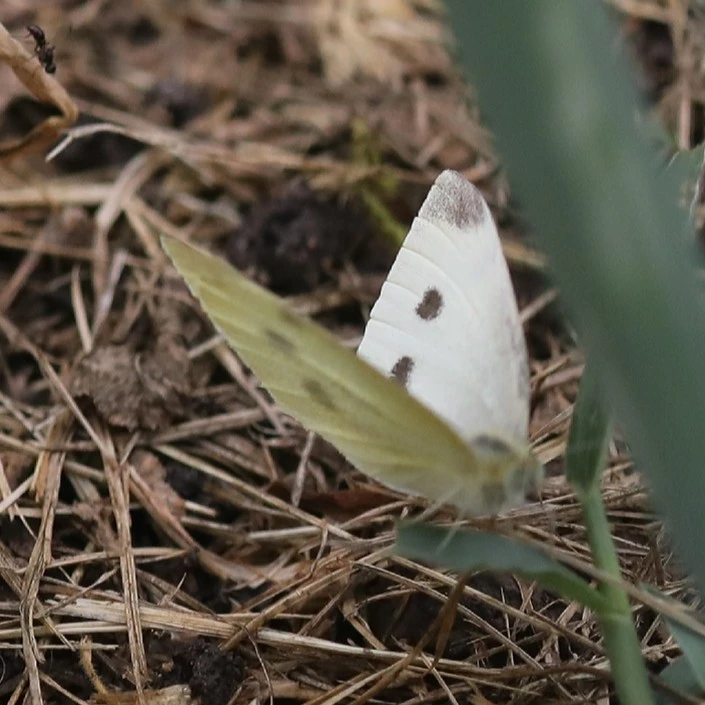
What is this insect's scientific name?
Pieris rapae
